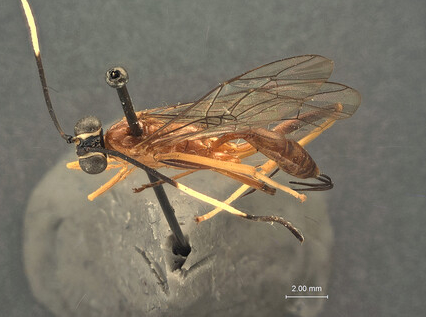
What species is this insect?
Polycyrtus ornatifrons
